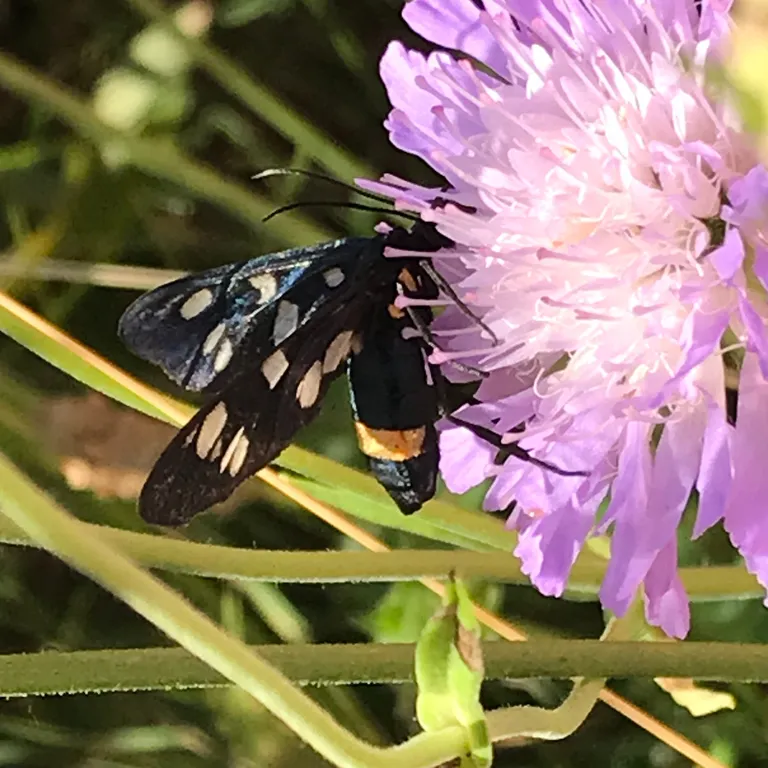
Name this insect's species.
Amata phegea
